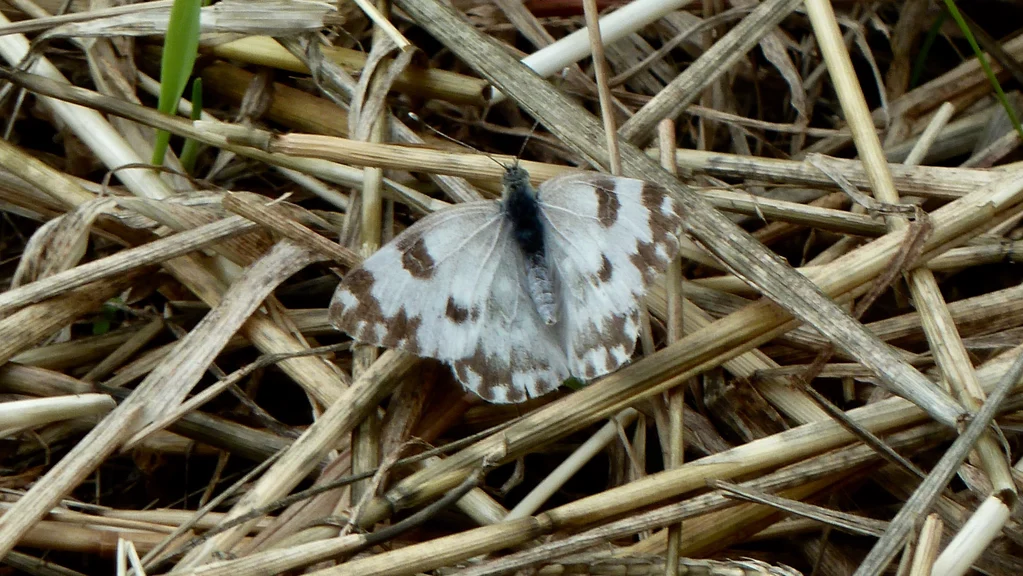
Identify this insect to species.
Pontia edusa
